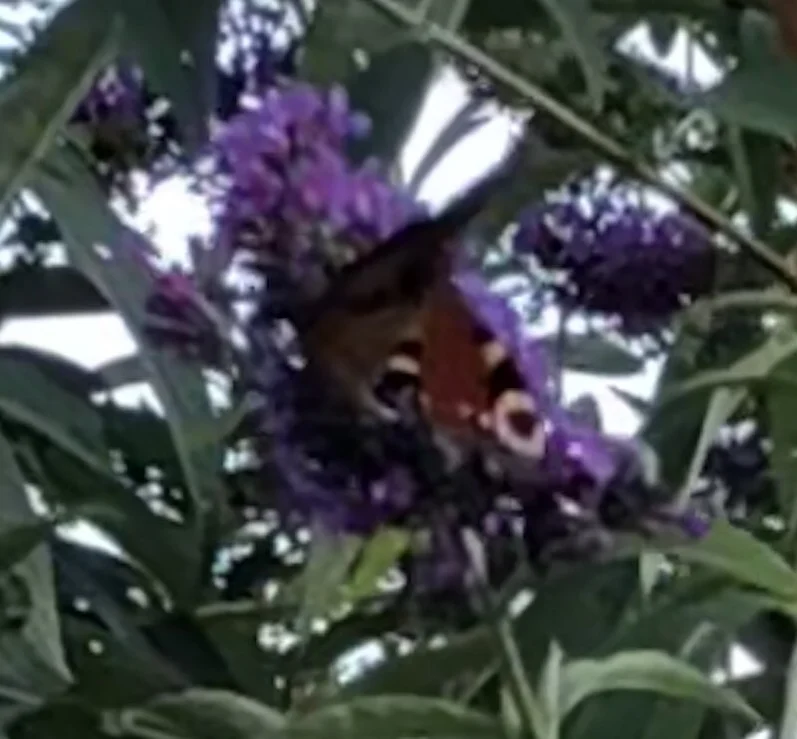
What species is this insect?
Aglais io
